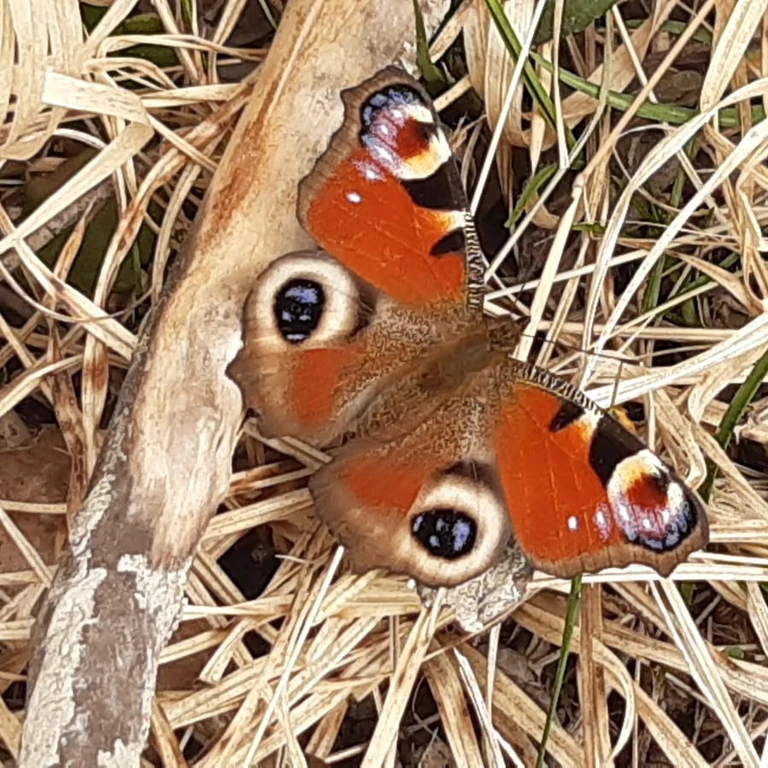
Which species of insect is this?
Aglais io
